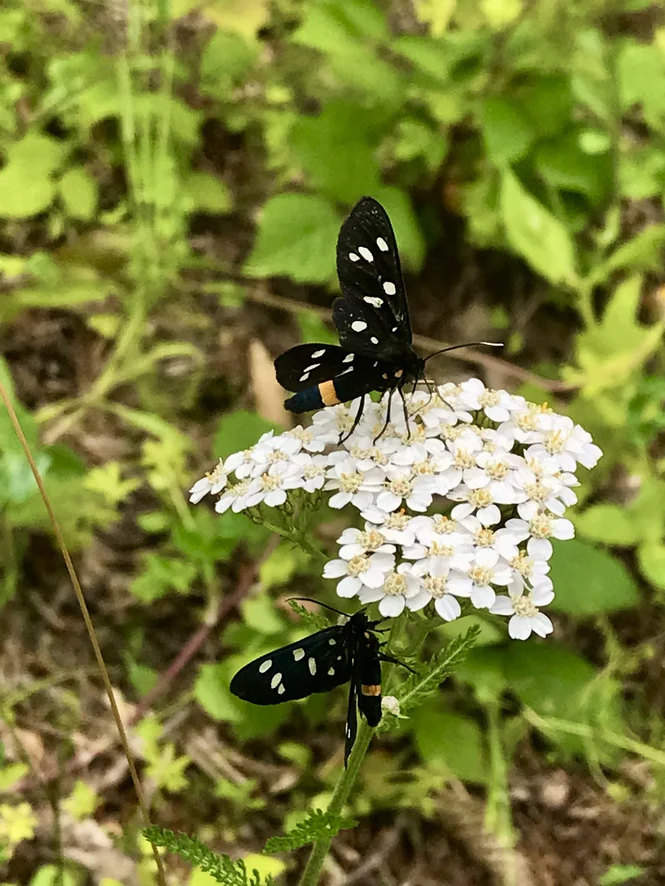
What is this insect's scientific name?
Amata phegea
